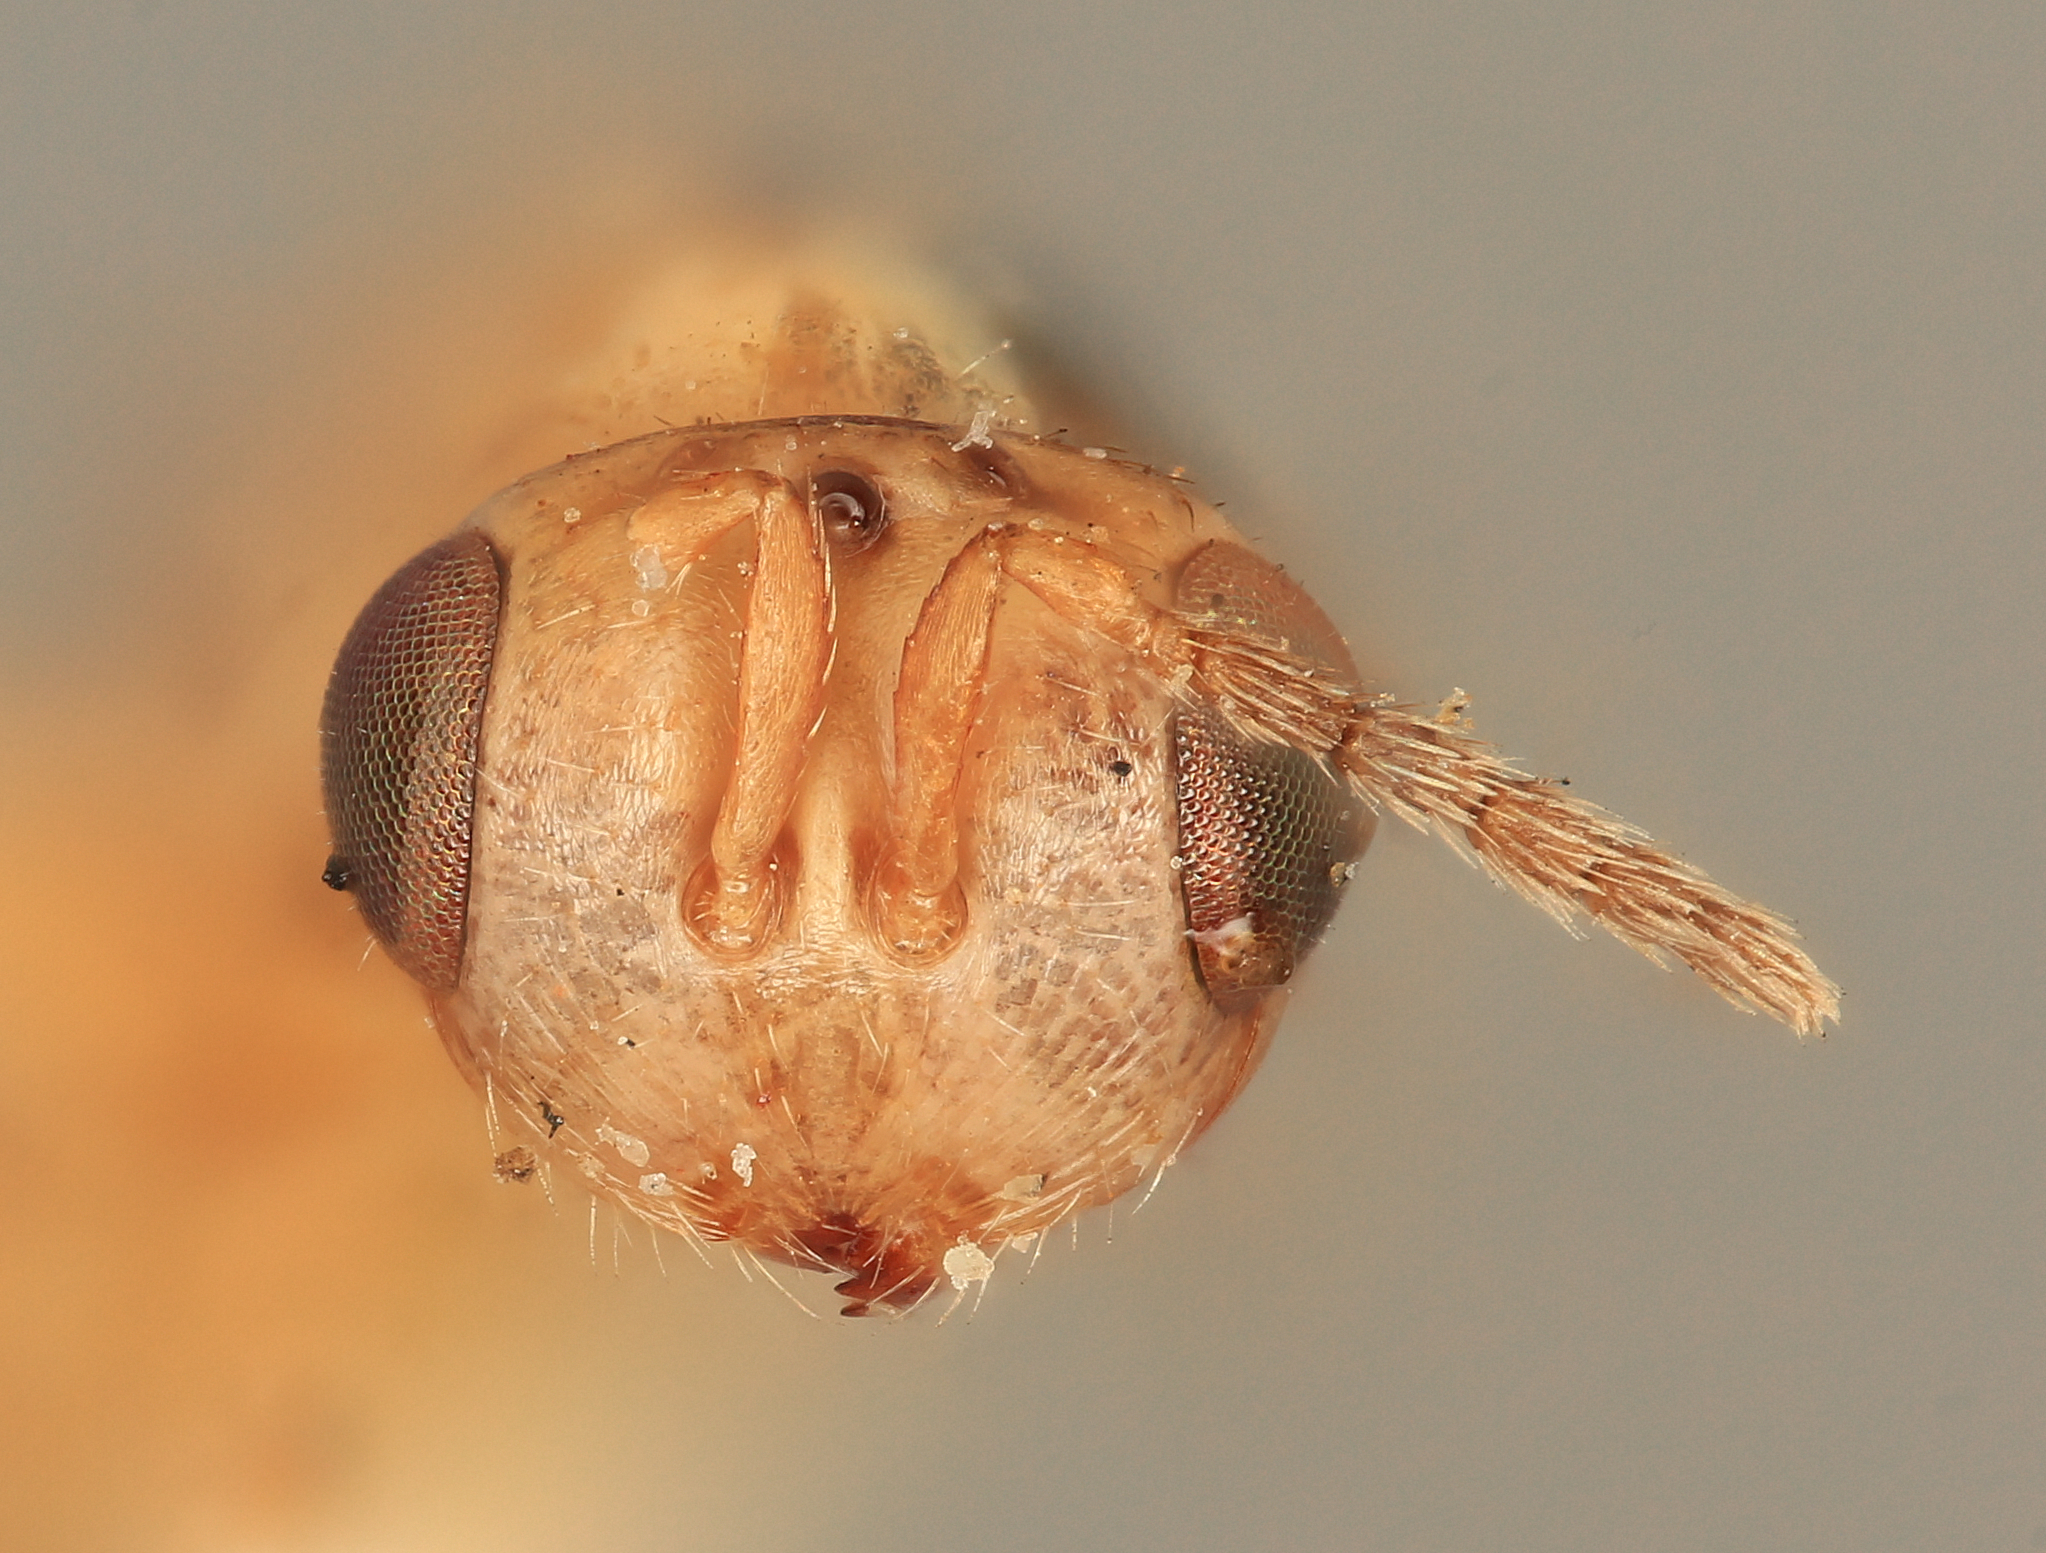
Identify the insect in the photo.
Ceratoneura pretiosa
